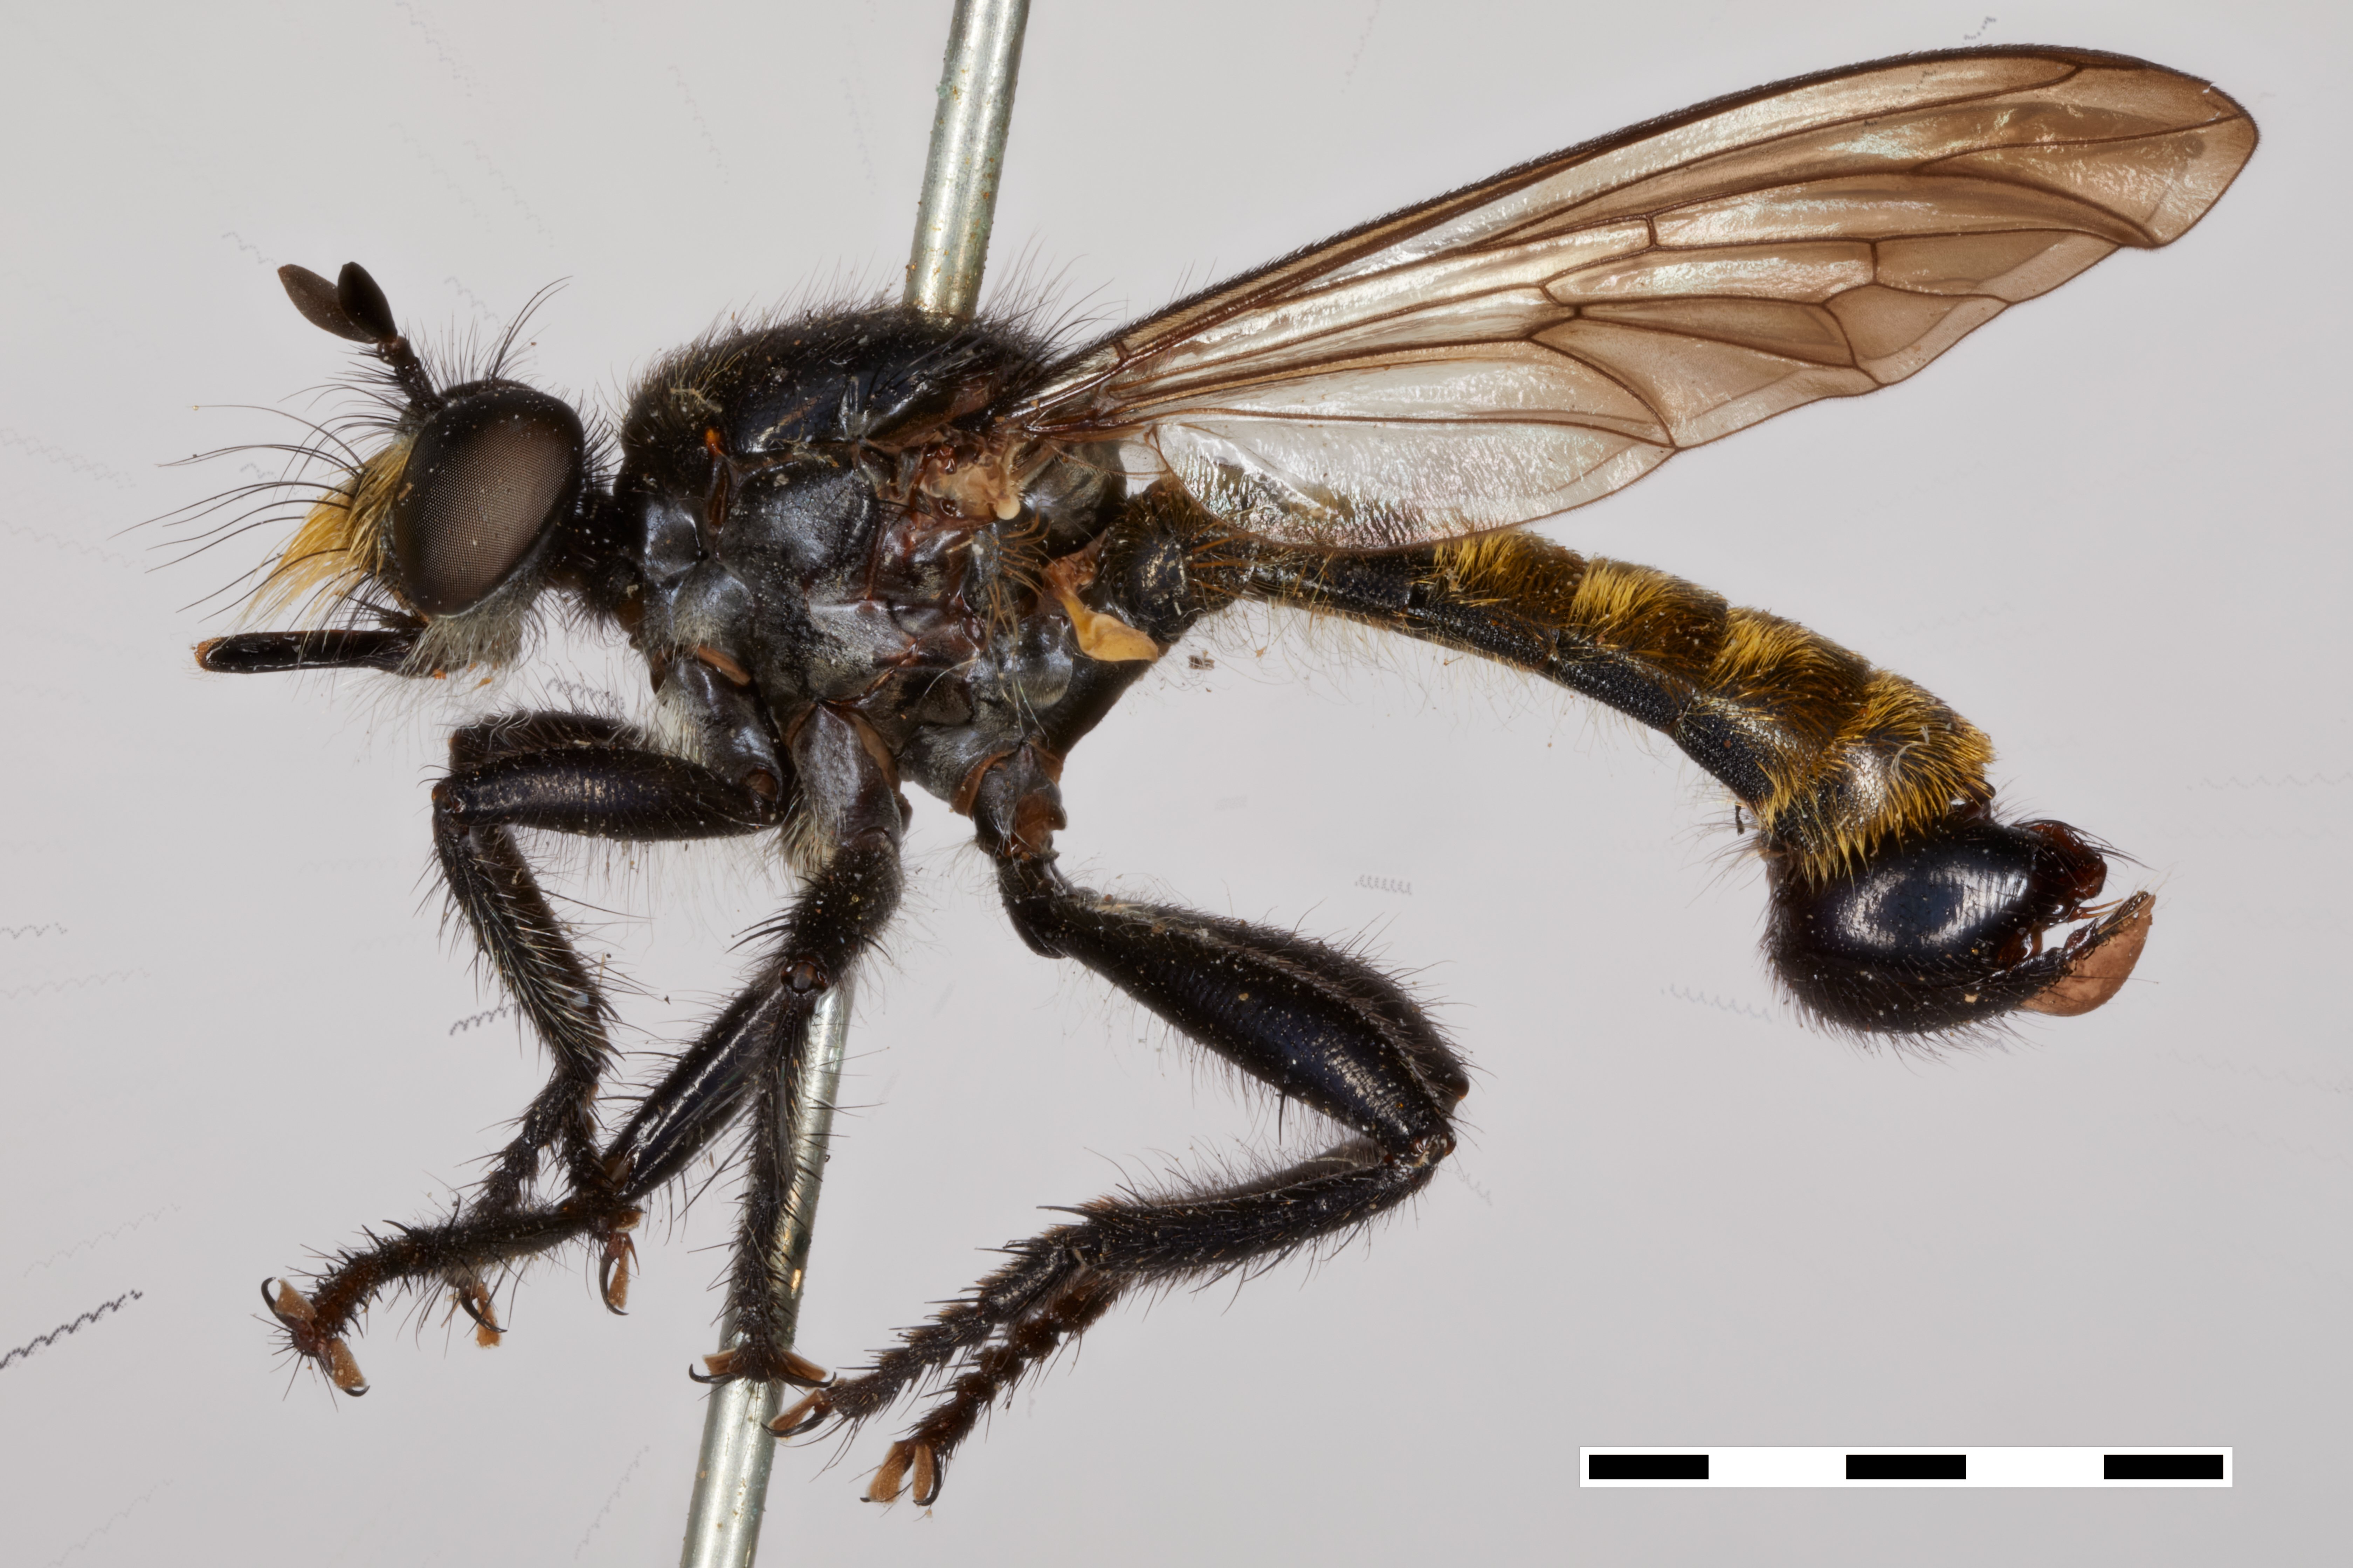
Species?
Laphria scorpio
